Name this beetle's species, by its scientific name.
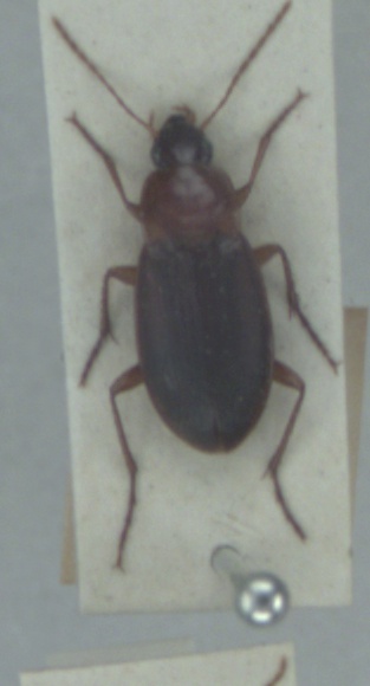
Calathus cinctus
